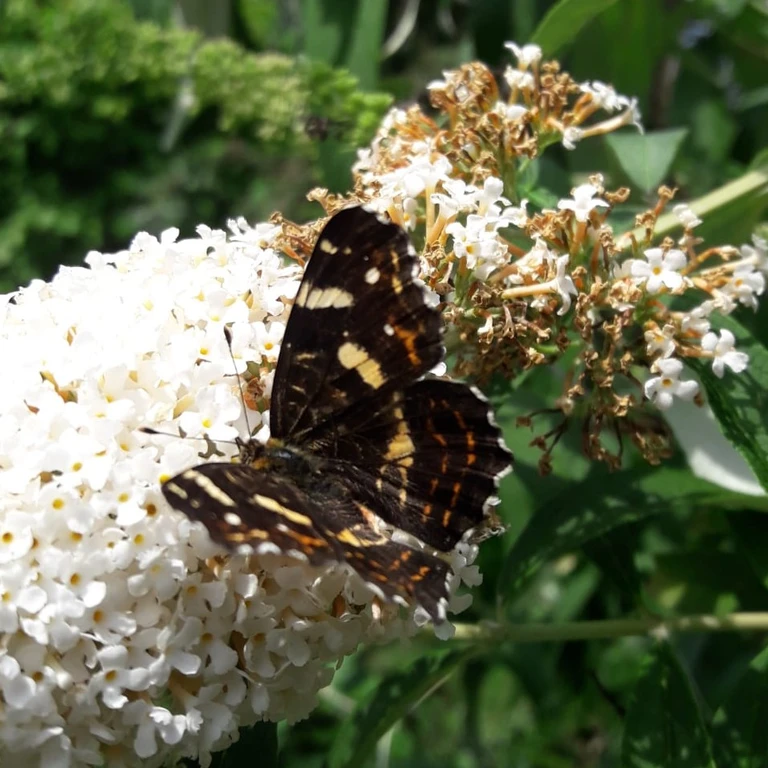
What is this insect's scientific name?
Araschnia levana
